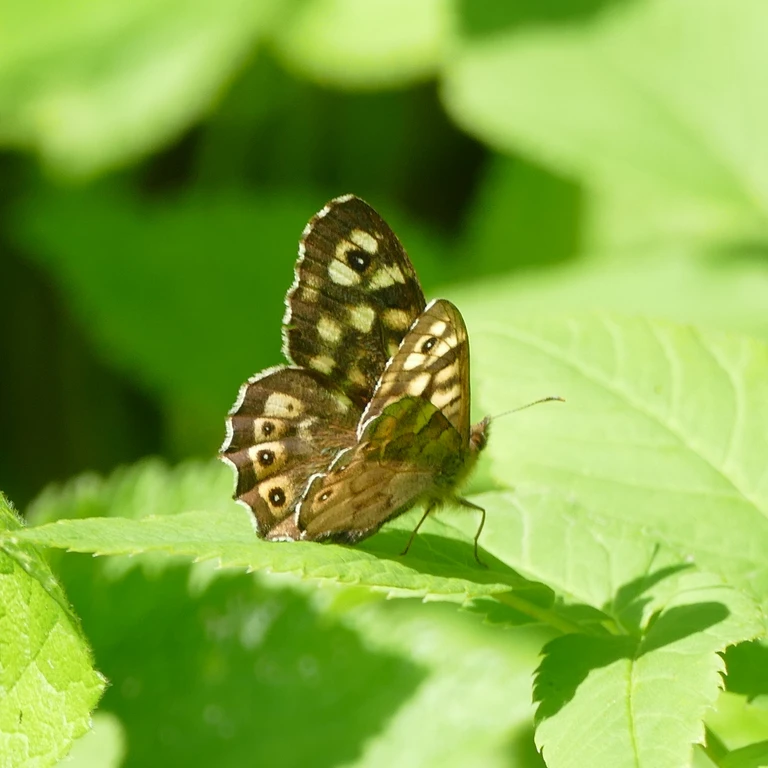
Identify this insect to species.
Pararge aegeria
